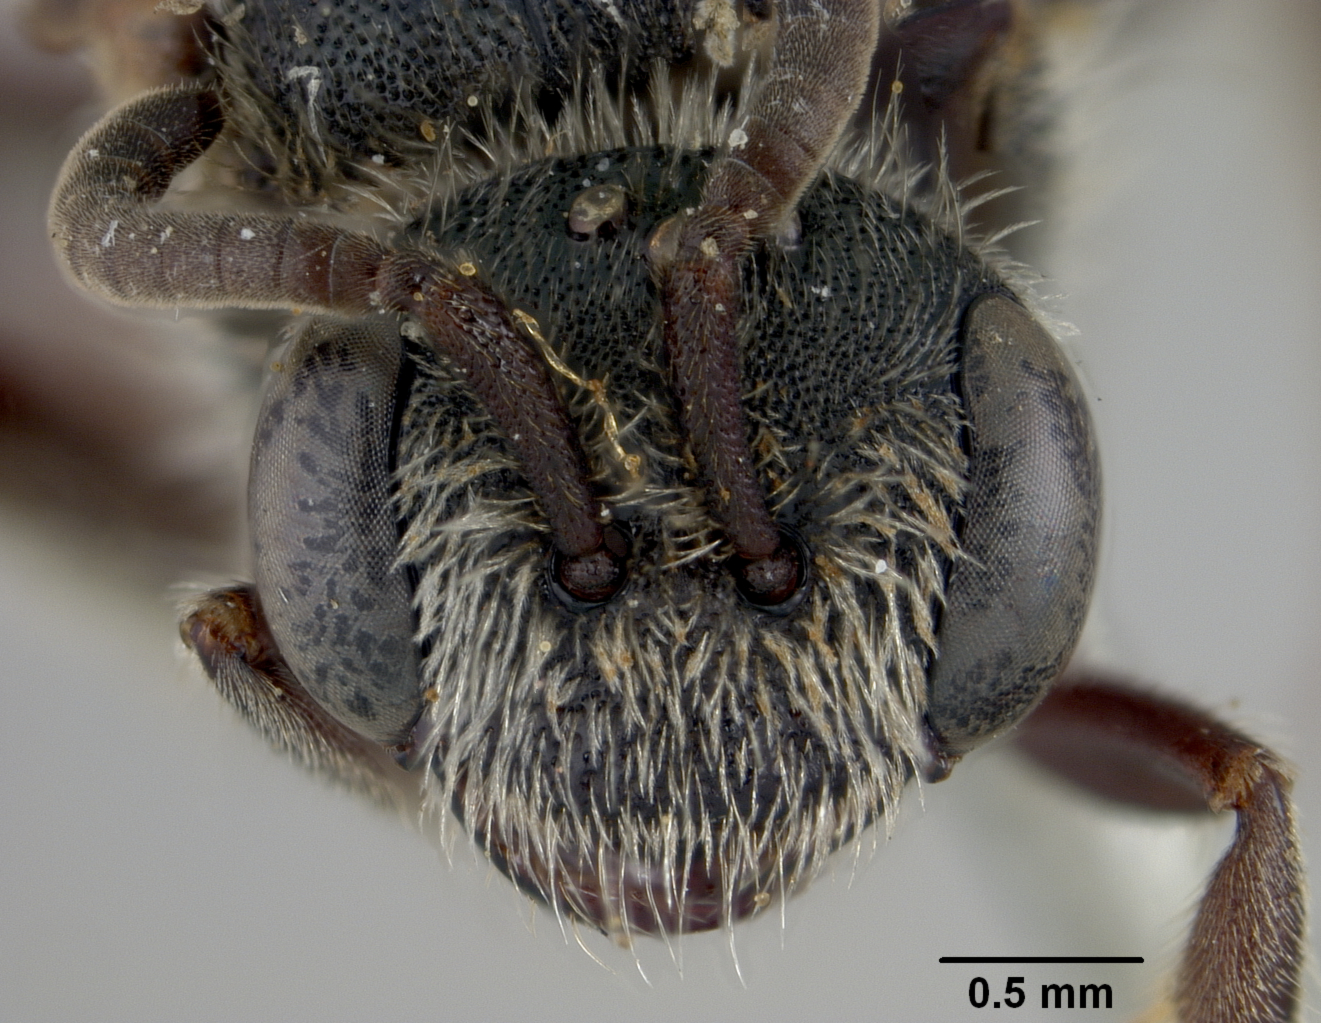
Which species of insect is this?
Sphecodes mexicanorum
